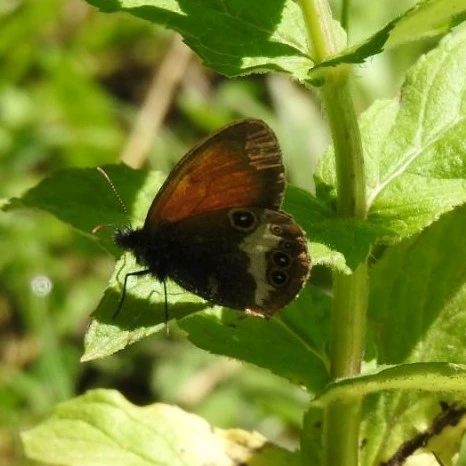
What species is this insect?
Coenonympha arcania
